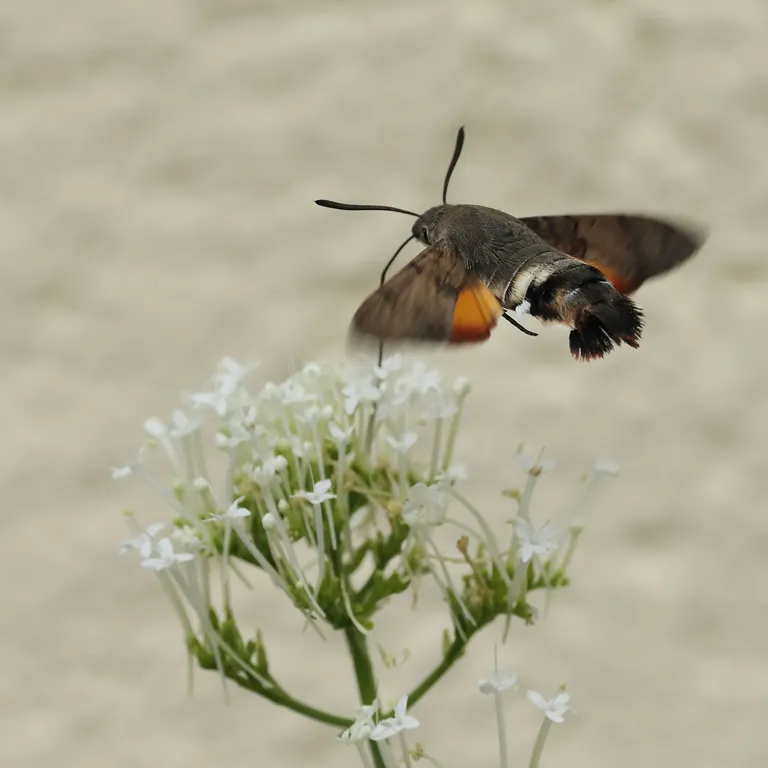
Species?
Macroglossum stellatarum
